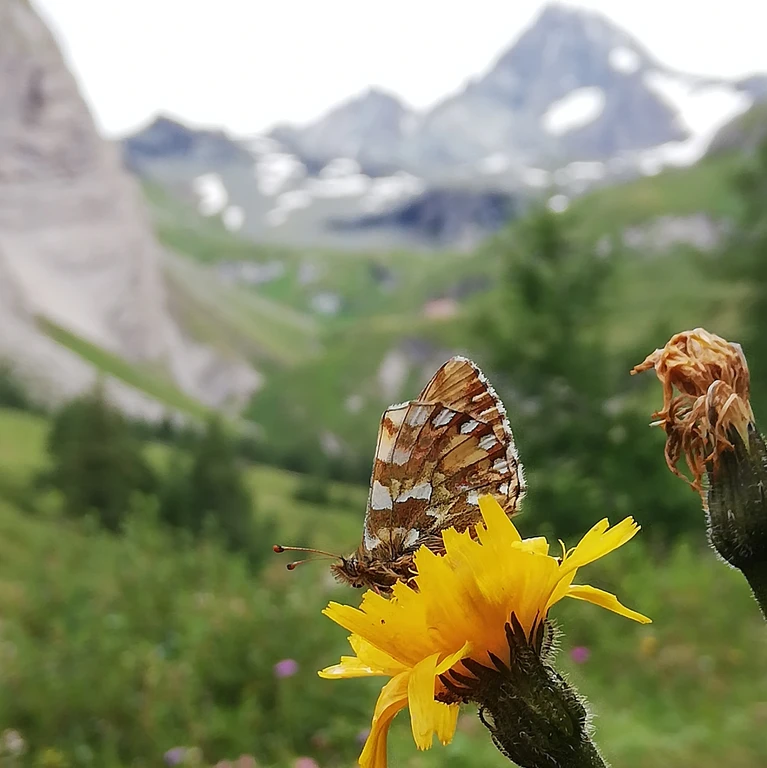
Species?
Boloria napaea
